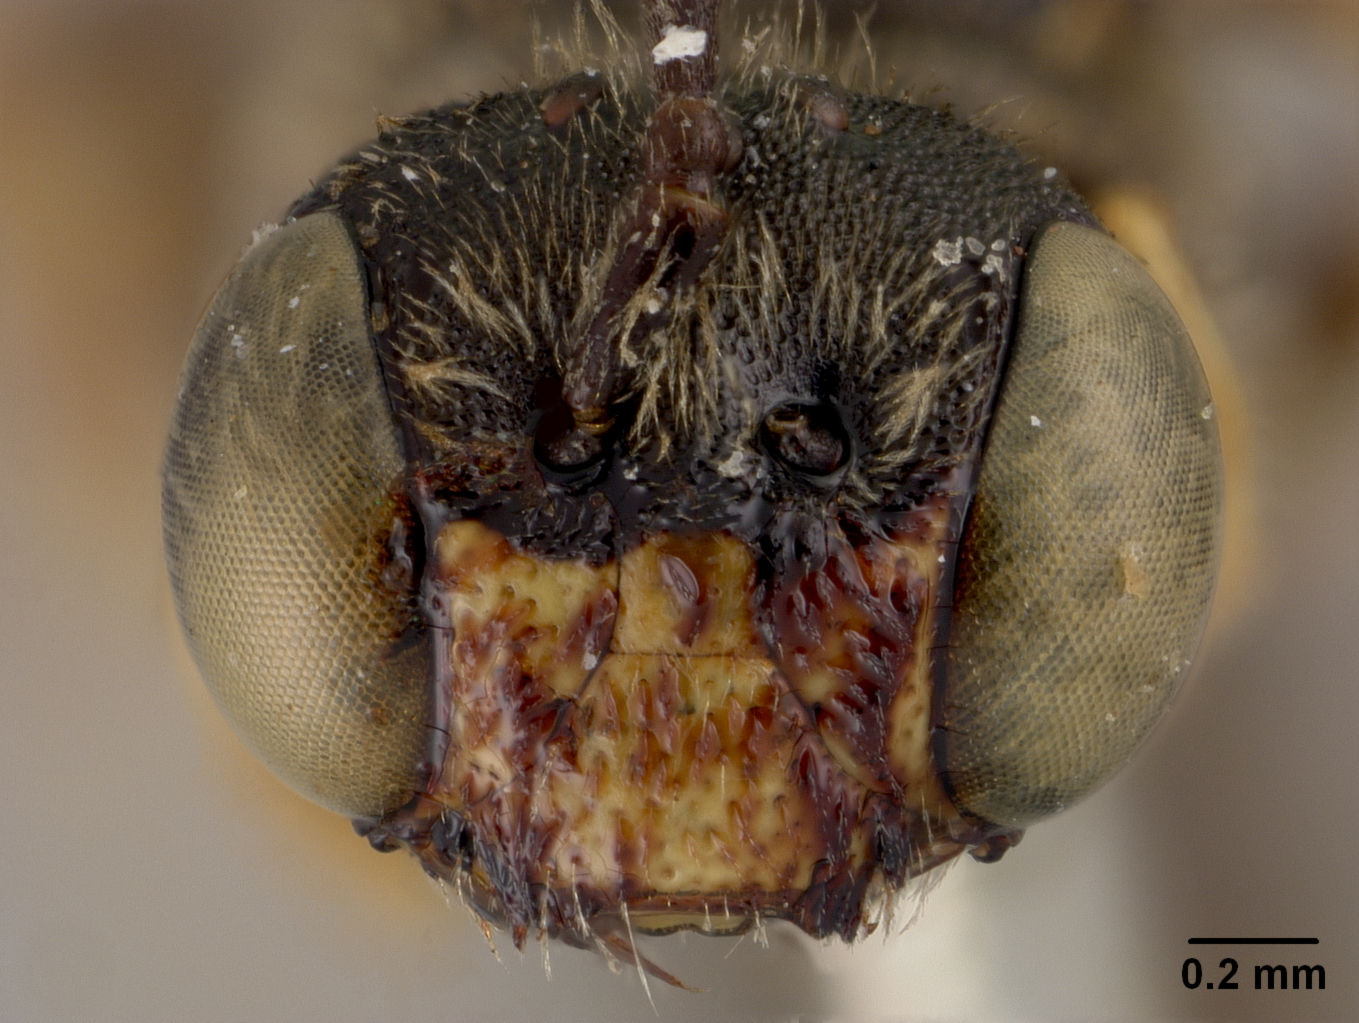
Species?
Calliopsis citripes
